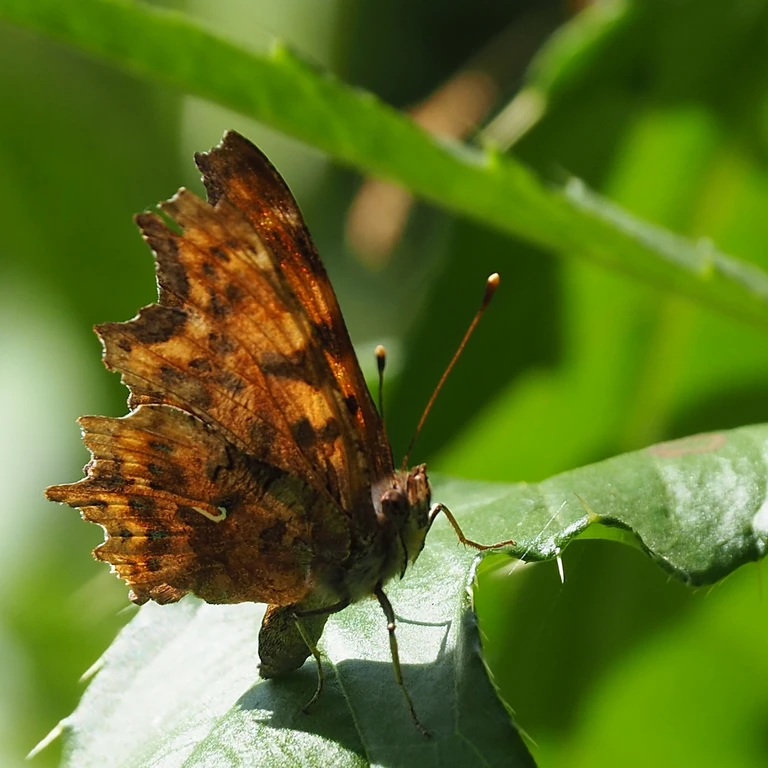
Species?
Polygonia c-album
